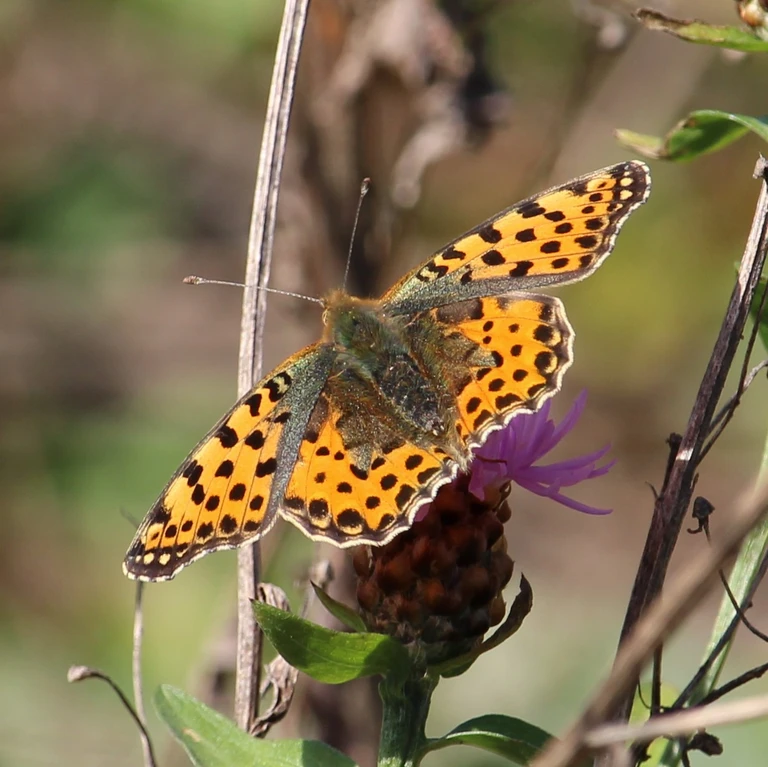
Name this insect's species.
Issoria lathonia
